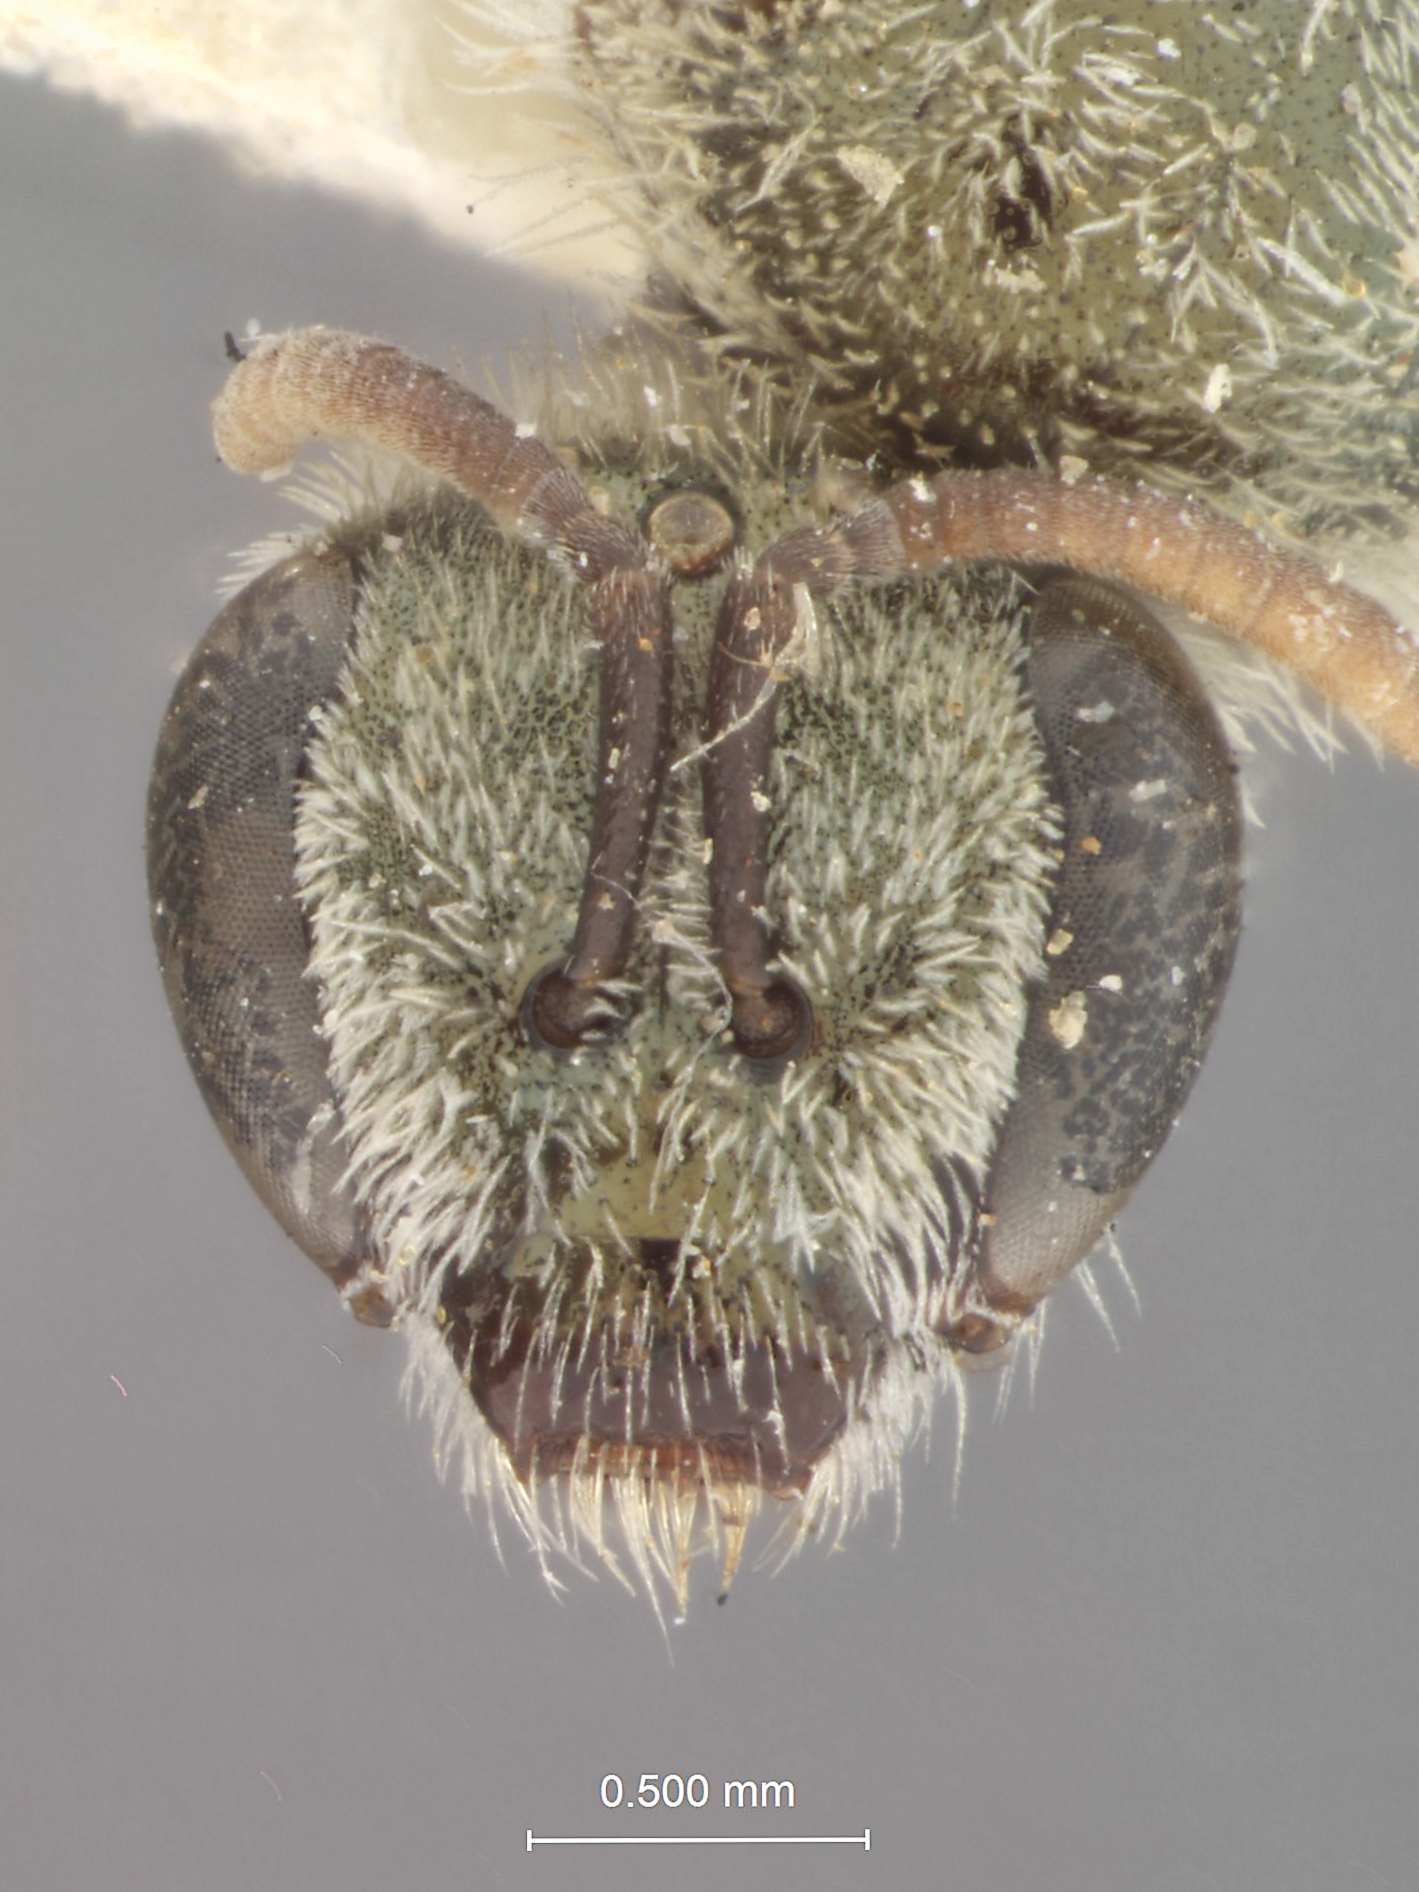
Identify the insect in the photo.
Halictus albohirtus
